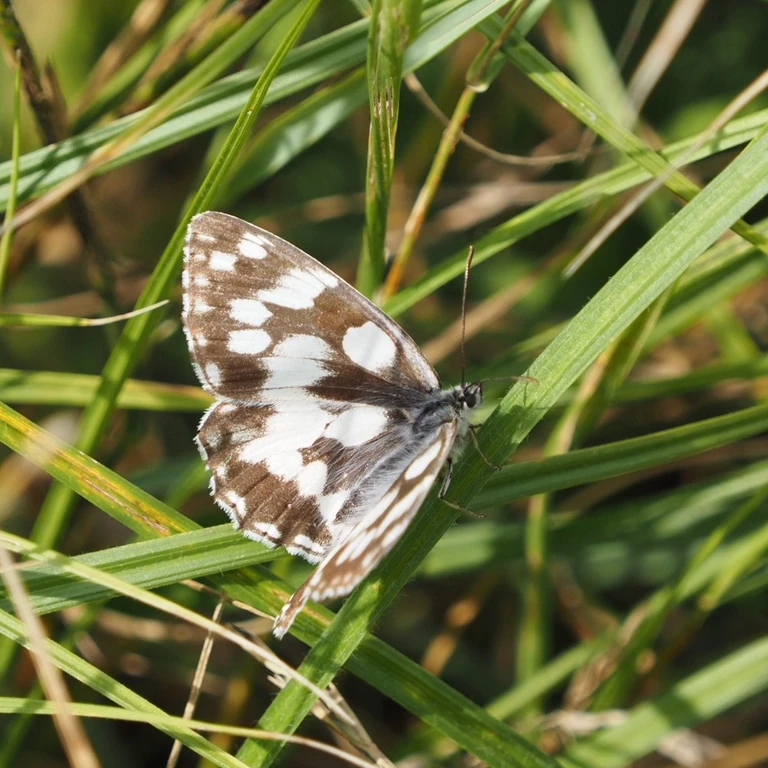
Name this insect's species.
Melanargia galathea
